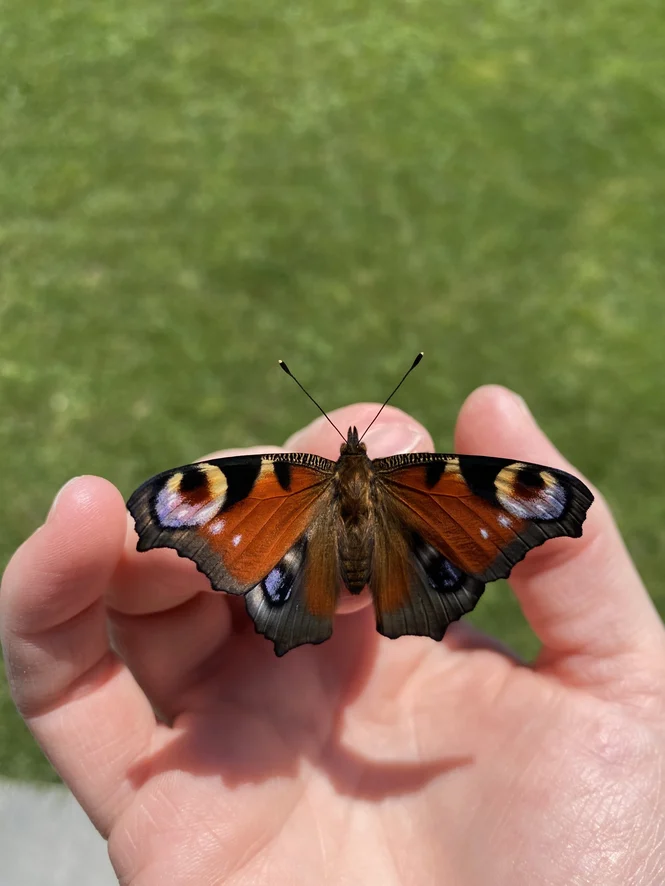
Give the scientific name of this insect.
Aglais io
